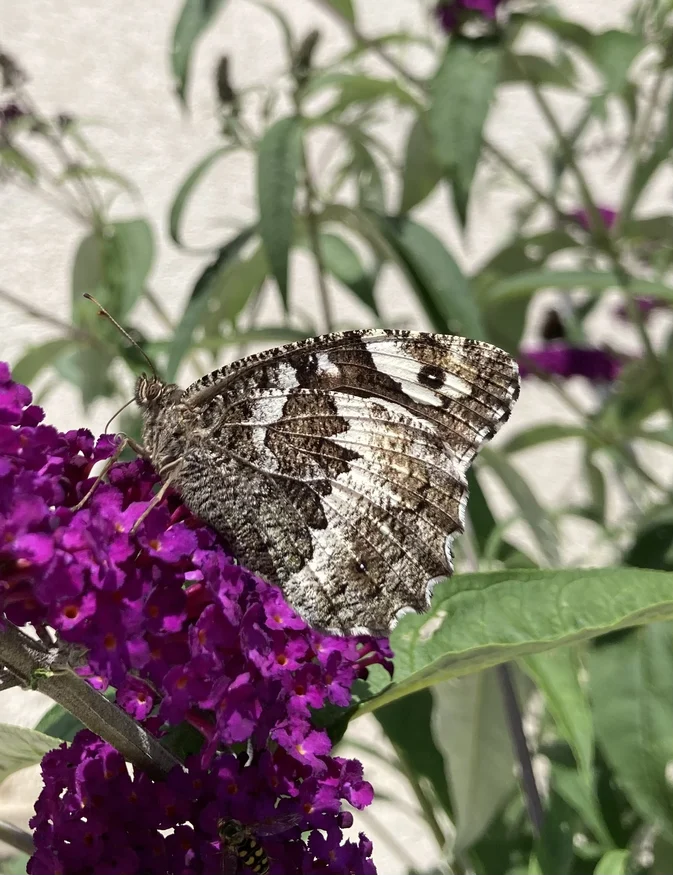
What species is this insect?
Brintesia circe
